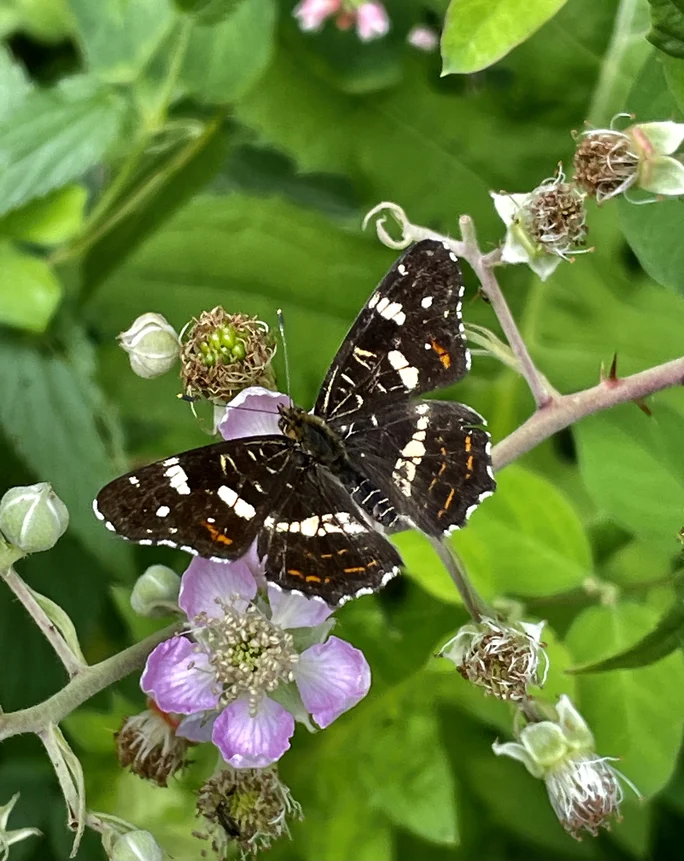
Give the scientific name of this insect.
Araschnia levana
